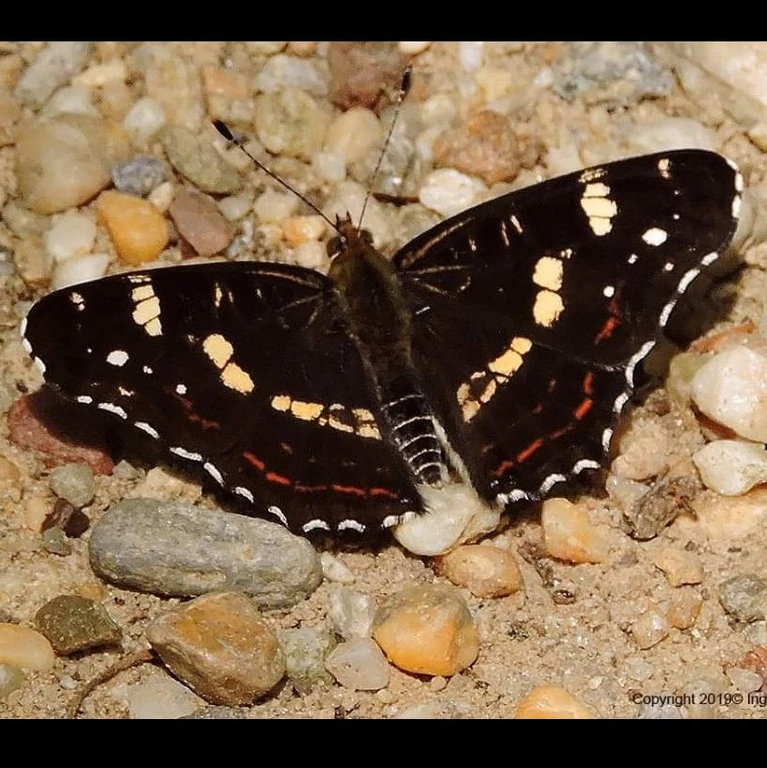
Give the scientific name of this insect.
Araschnia levana
